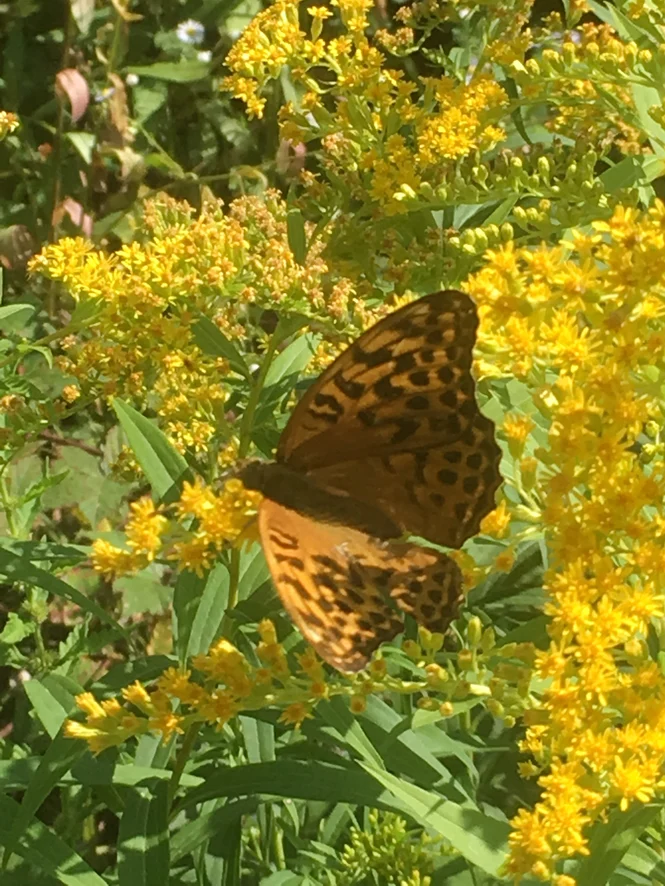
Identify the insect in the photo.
Argynnis paphia
